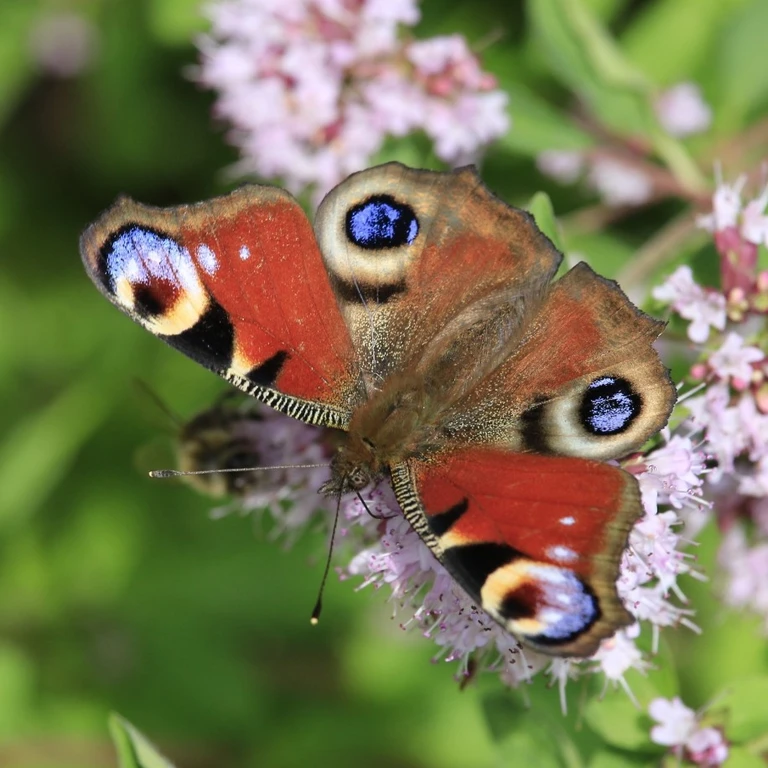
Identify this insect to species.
Aglais io
